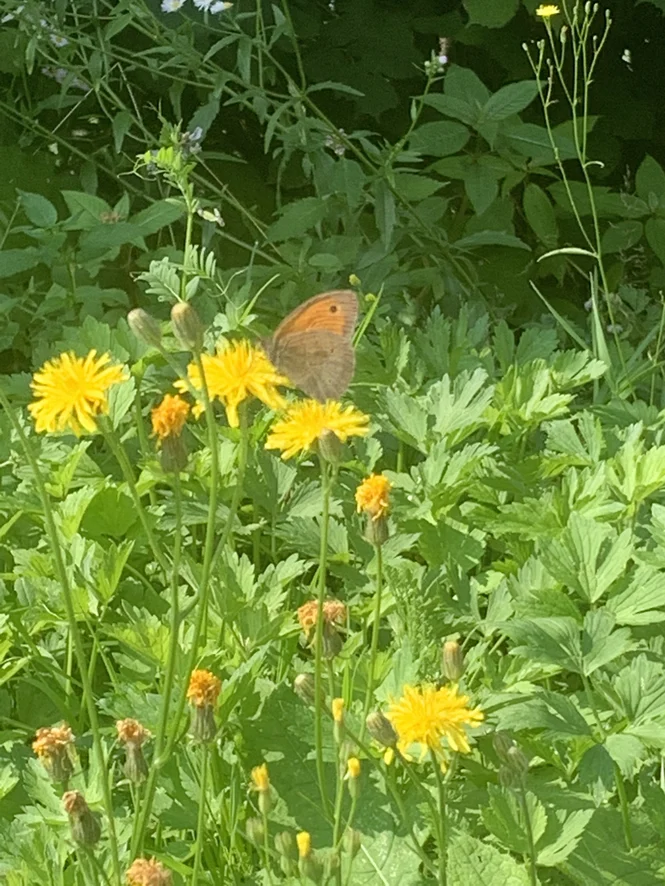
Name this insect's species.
Maniola jurtina
